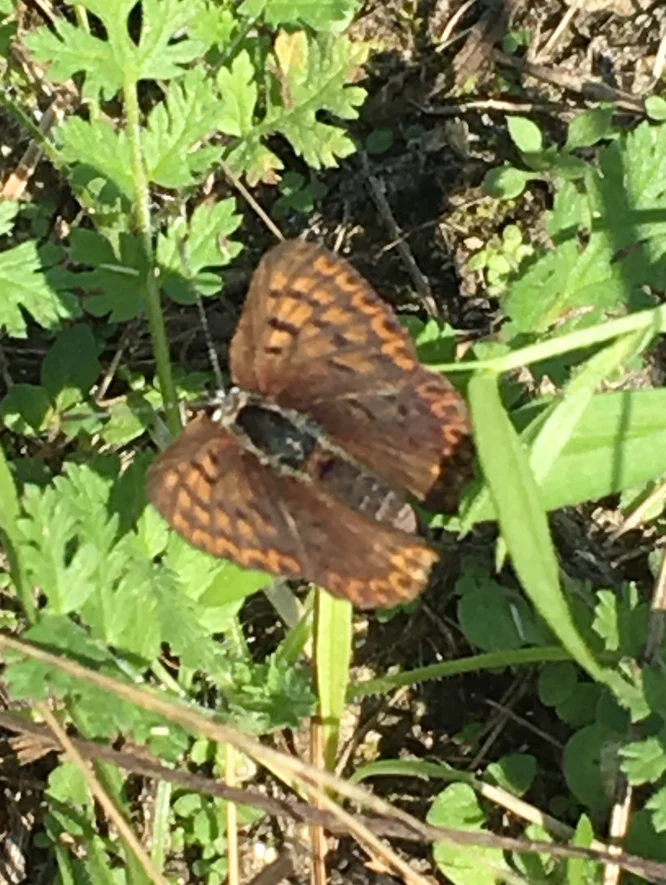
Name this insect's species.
Lycaena tityrus (also Loweia tityrus)
